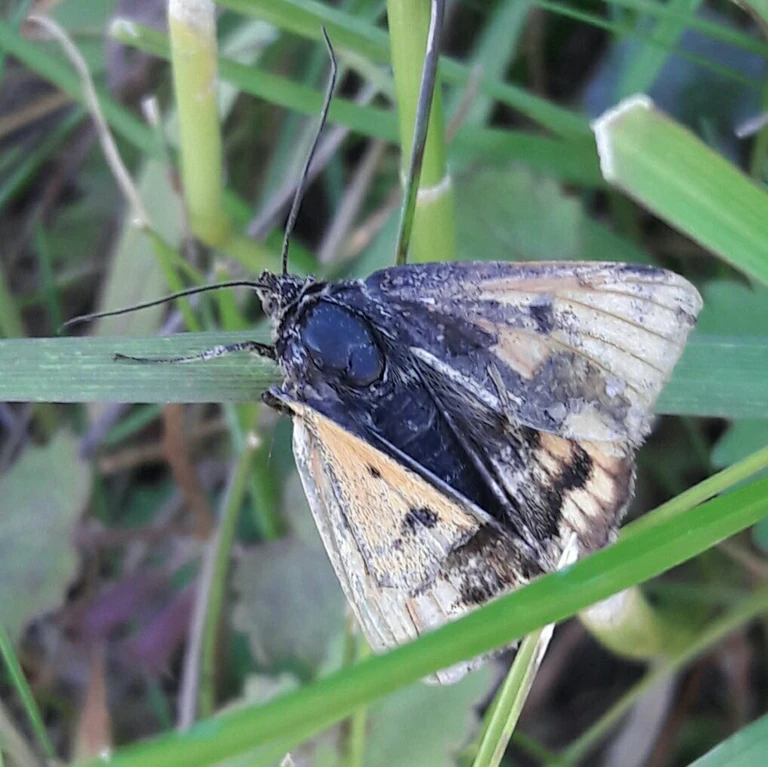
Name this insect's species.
Euclidia glyphica
